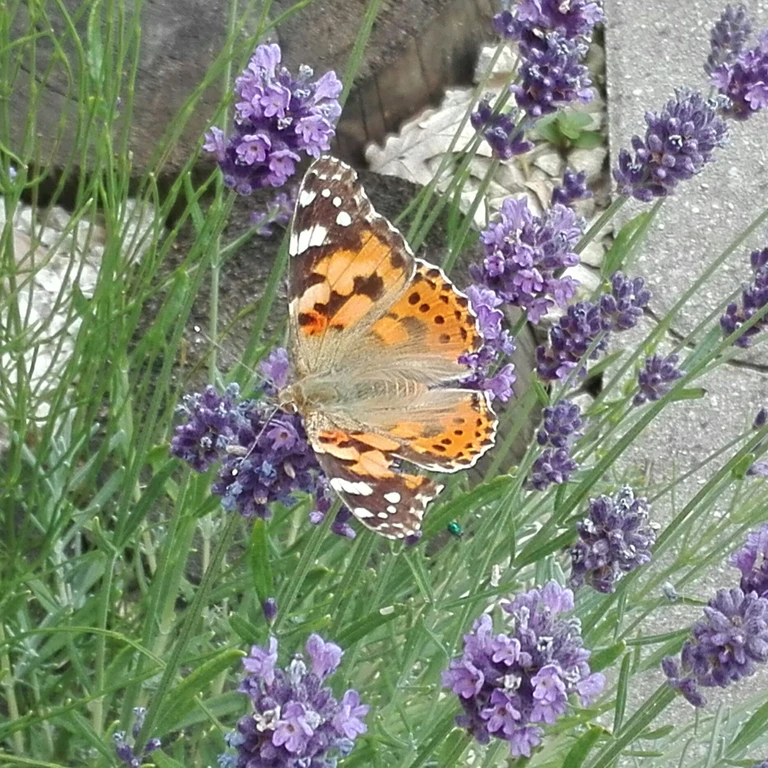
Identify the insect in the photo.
Vanessa cardui
